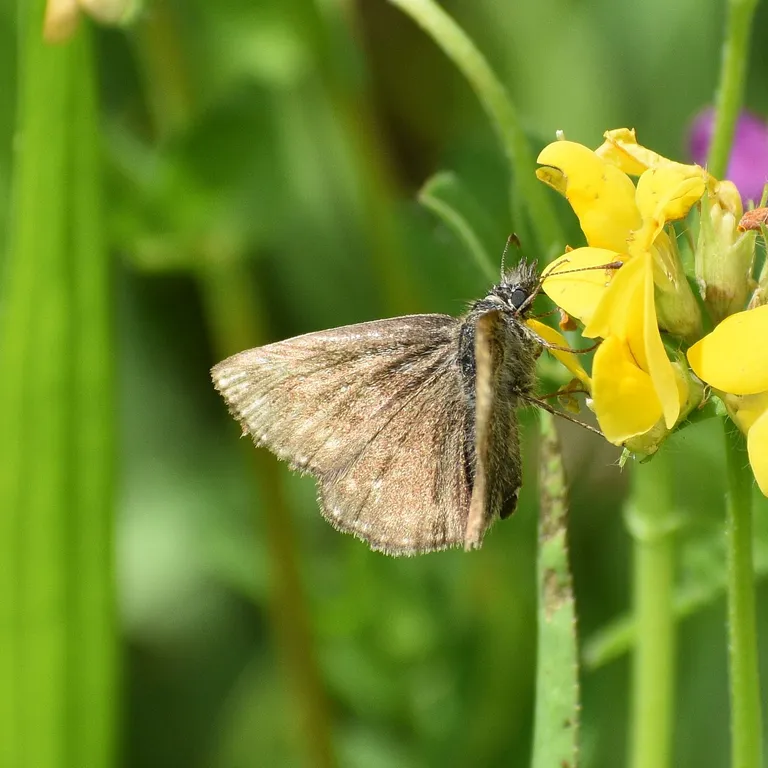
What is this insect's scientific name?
Erynnis tages
